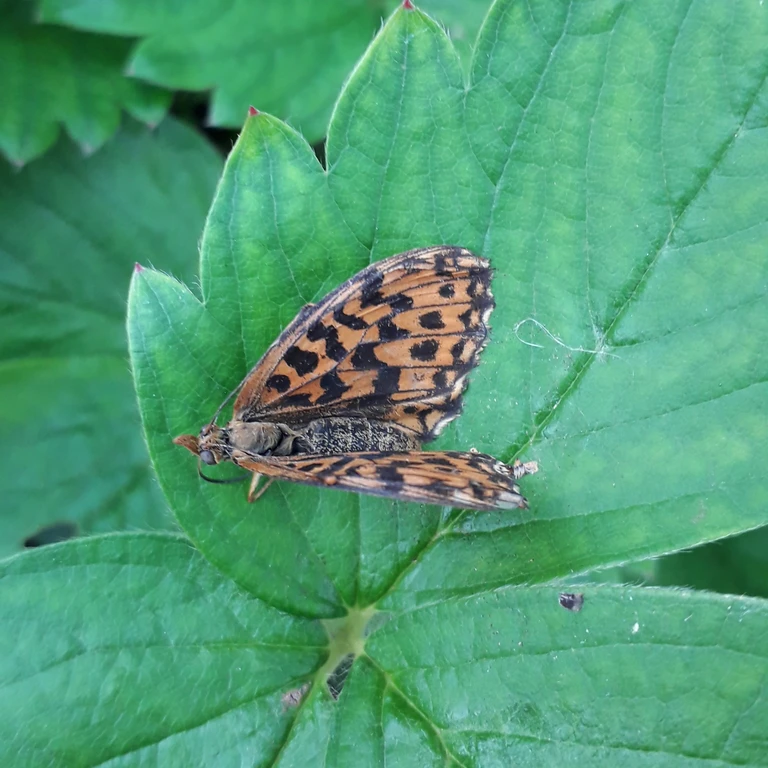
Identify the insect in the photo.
Boloria dia
